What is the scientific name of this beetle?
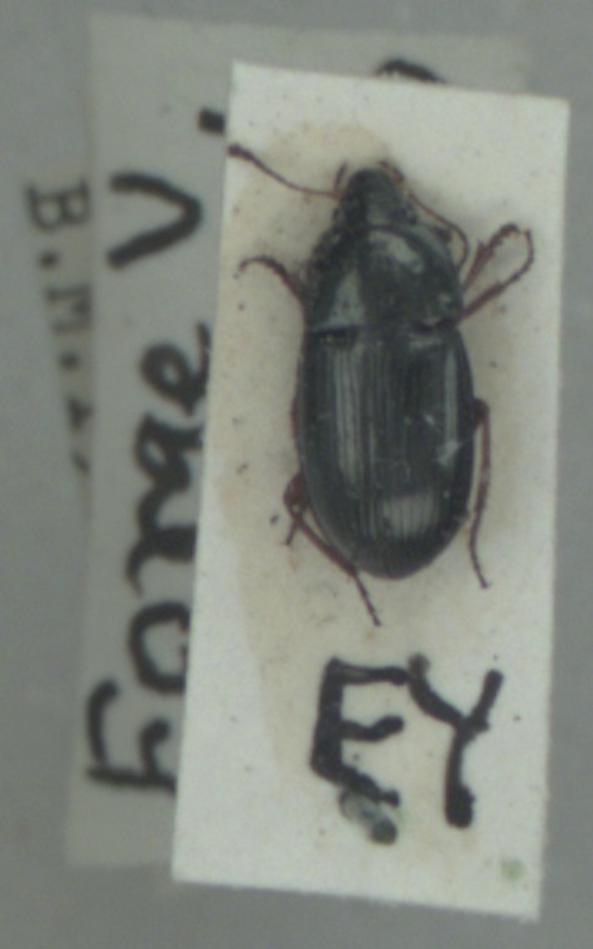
Amara familiaris
